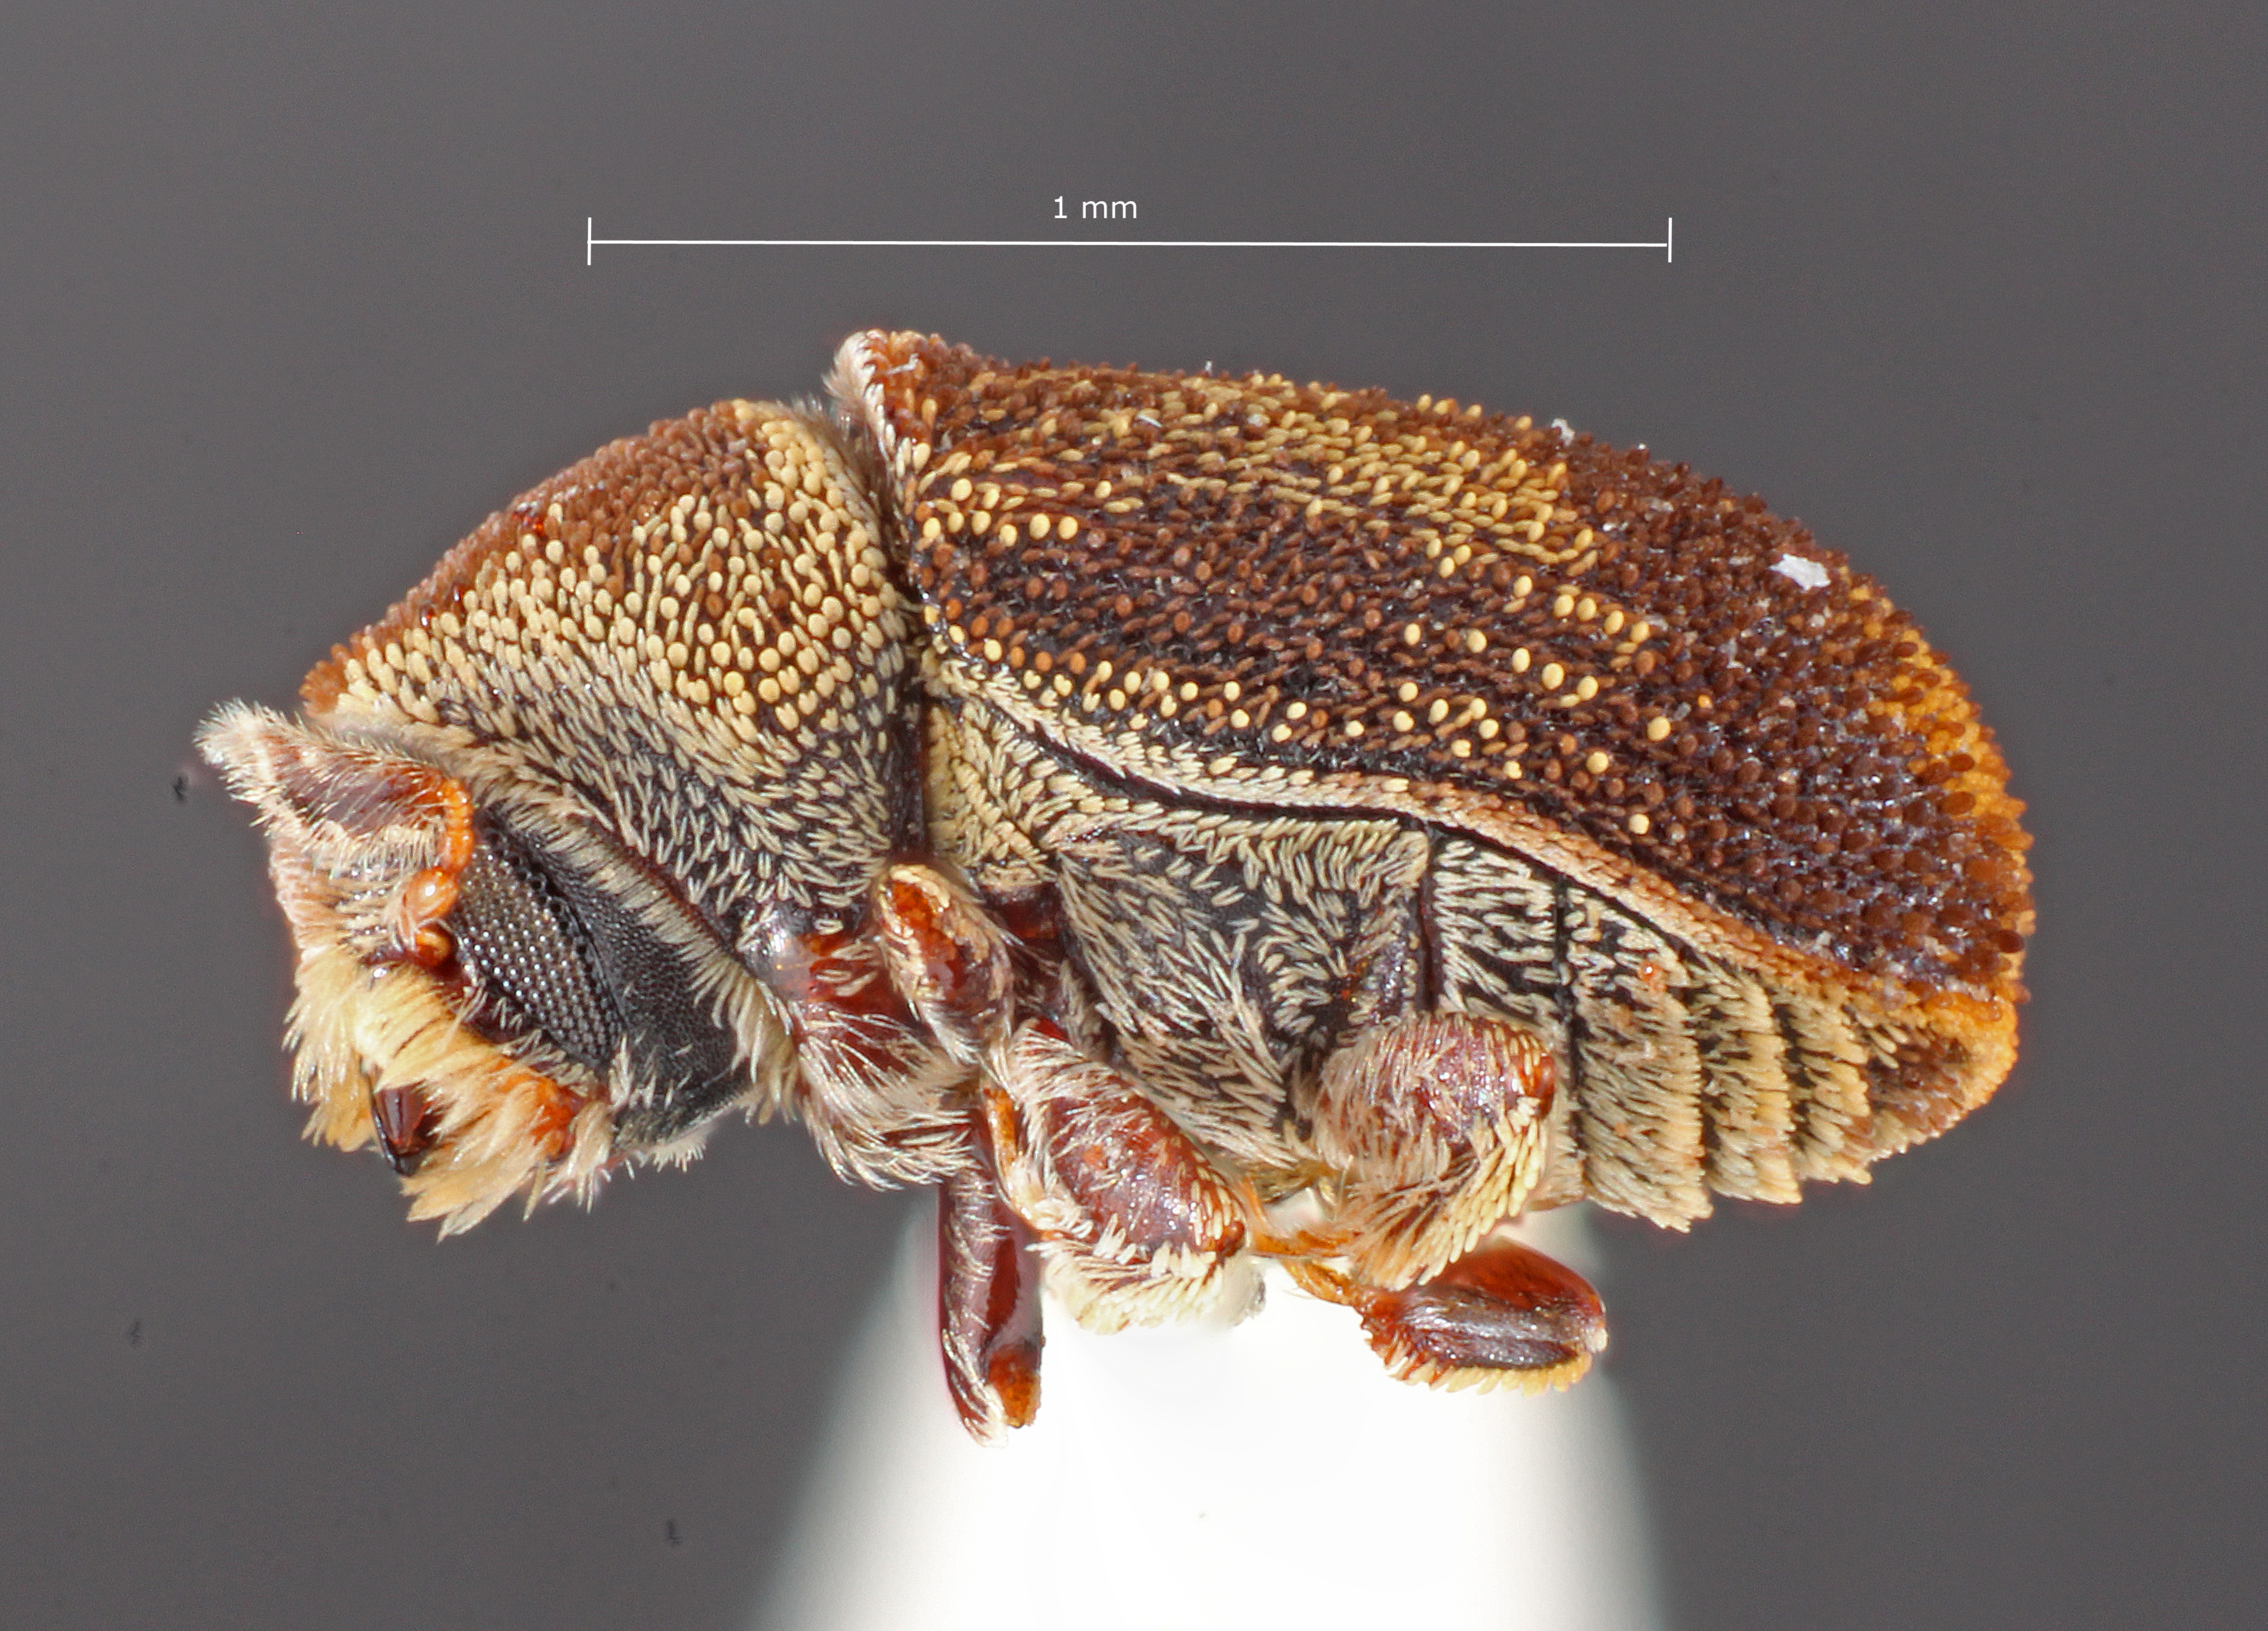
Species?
Renocis mexicanus
